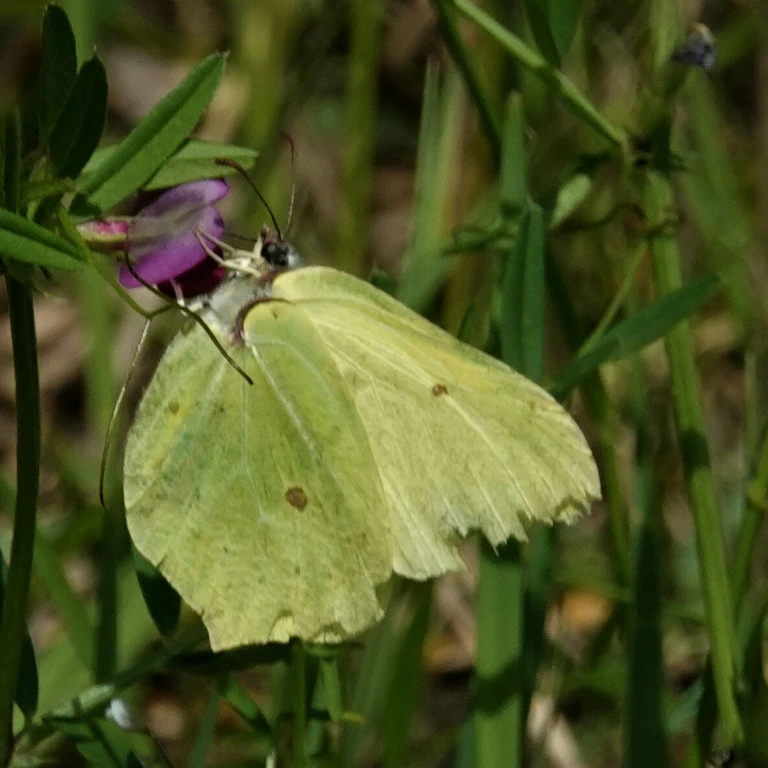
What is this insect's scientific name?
Gonepteryx rhamni
